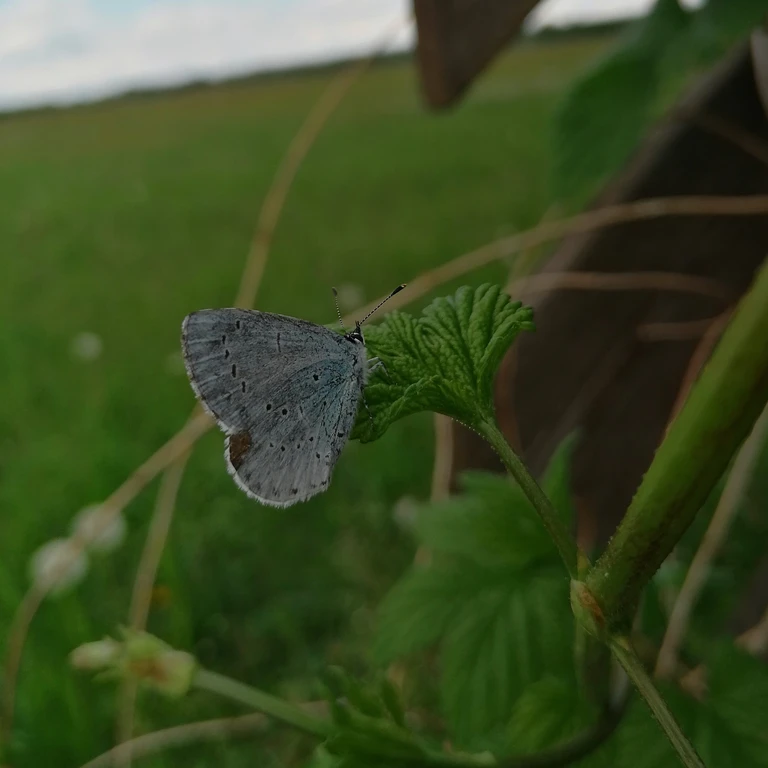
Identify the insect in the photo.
Celastrina argiolus
